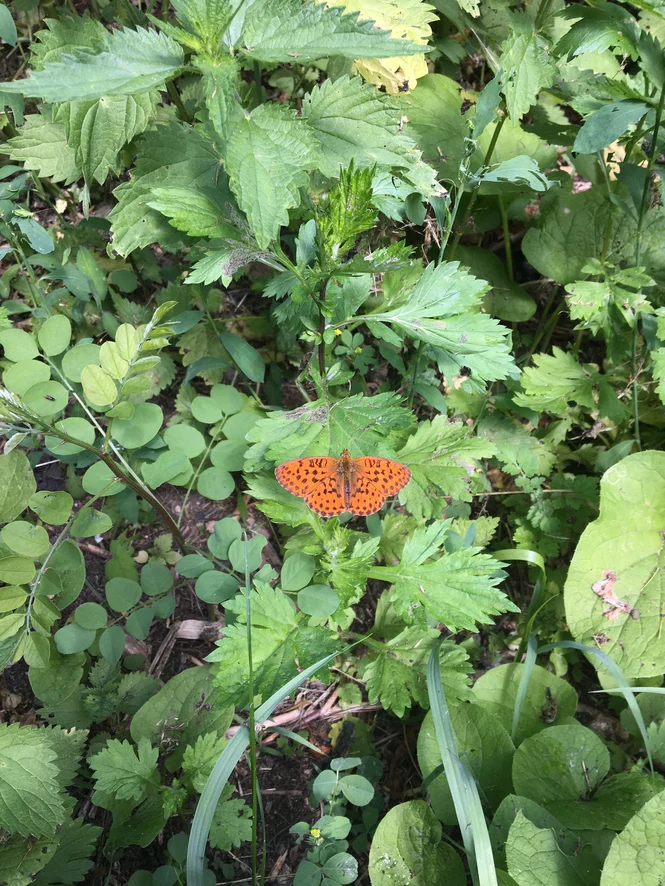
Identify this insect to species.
Brenthis daphne
